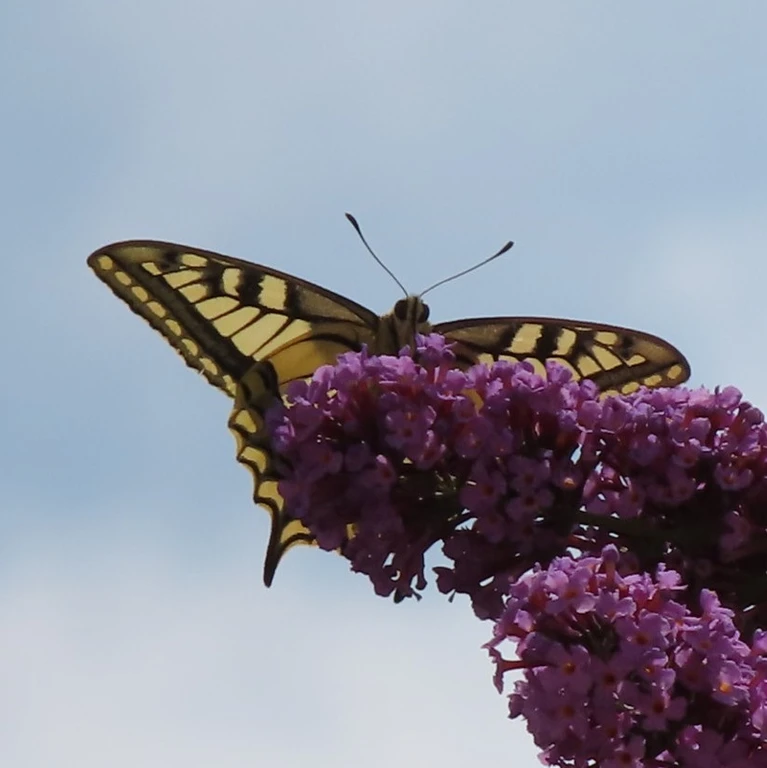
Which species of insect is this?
Papilio machaon
